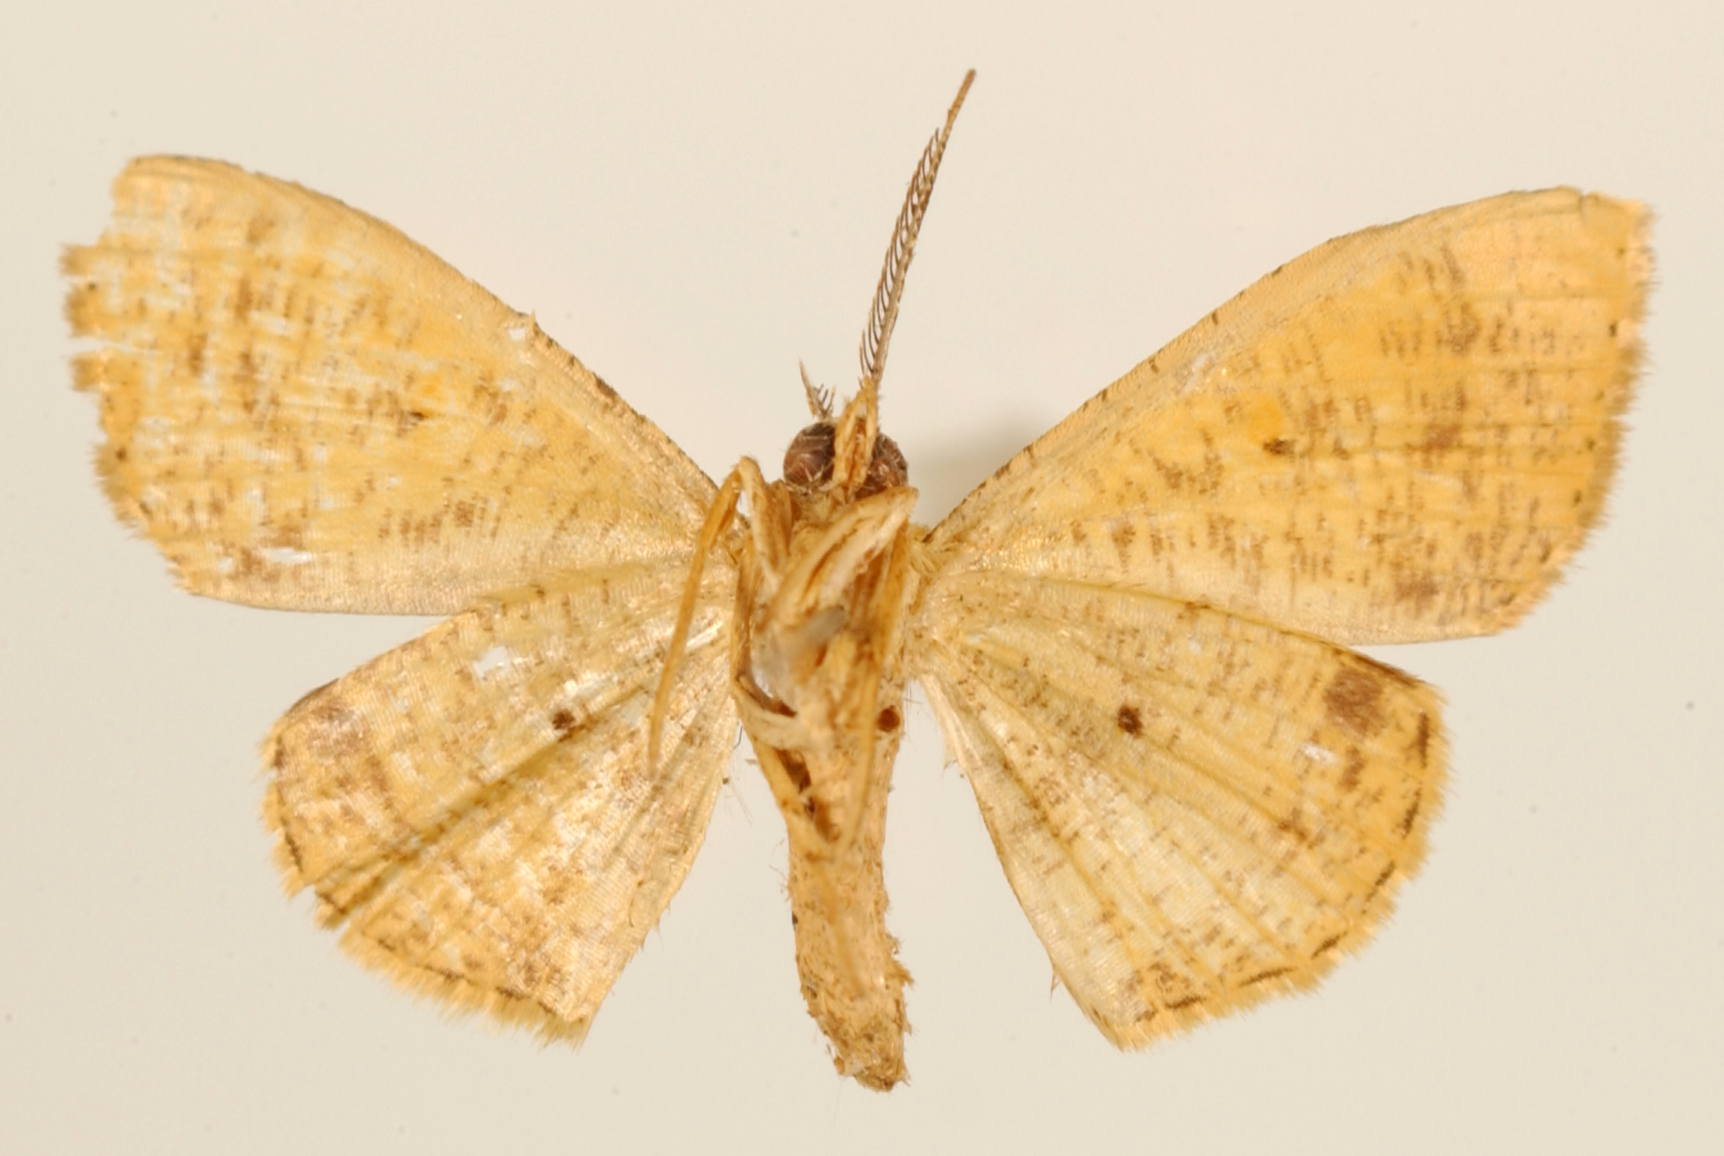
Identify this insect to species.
Cyclomia strigifera
